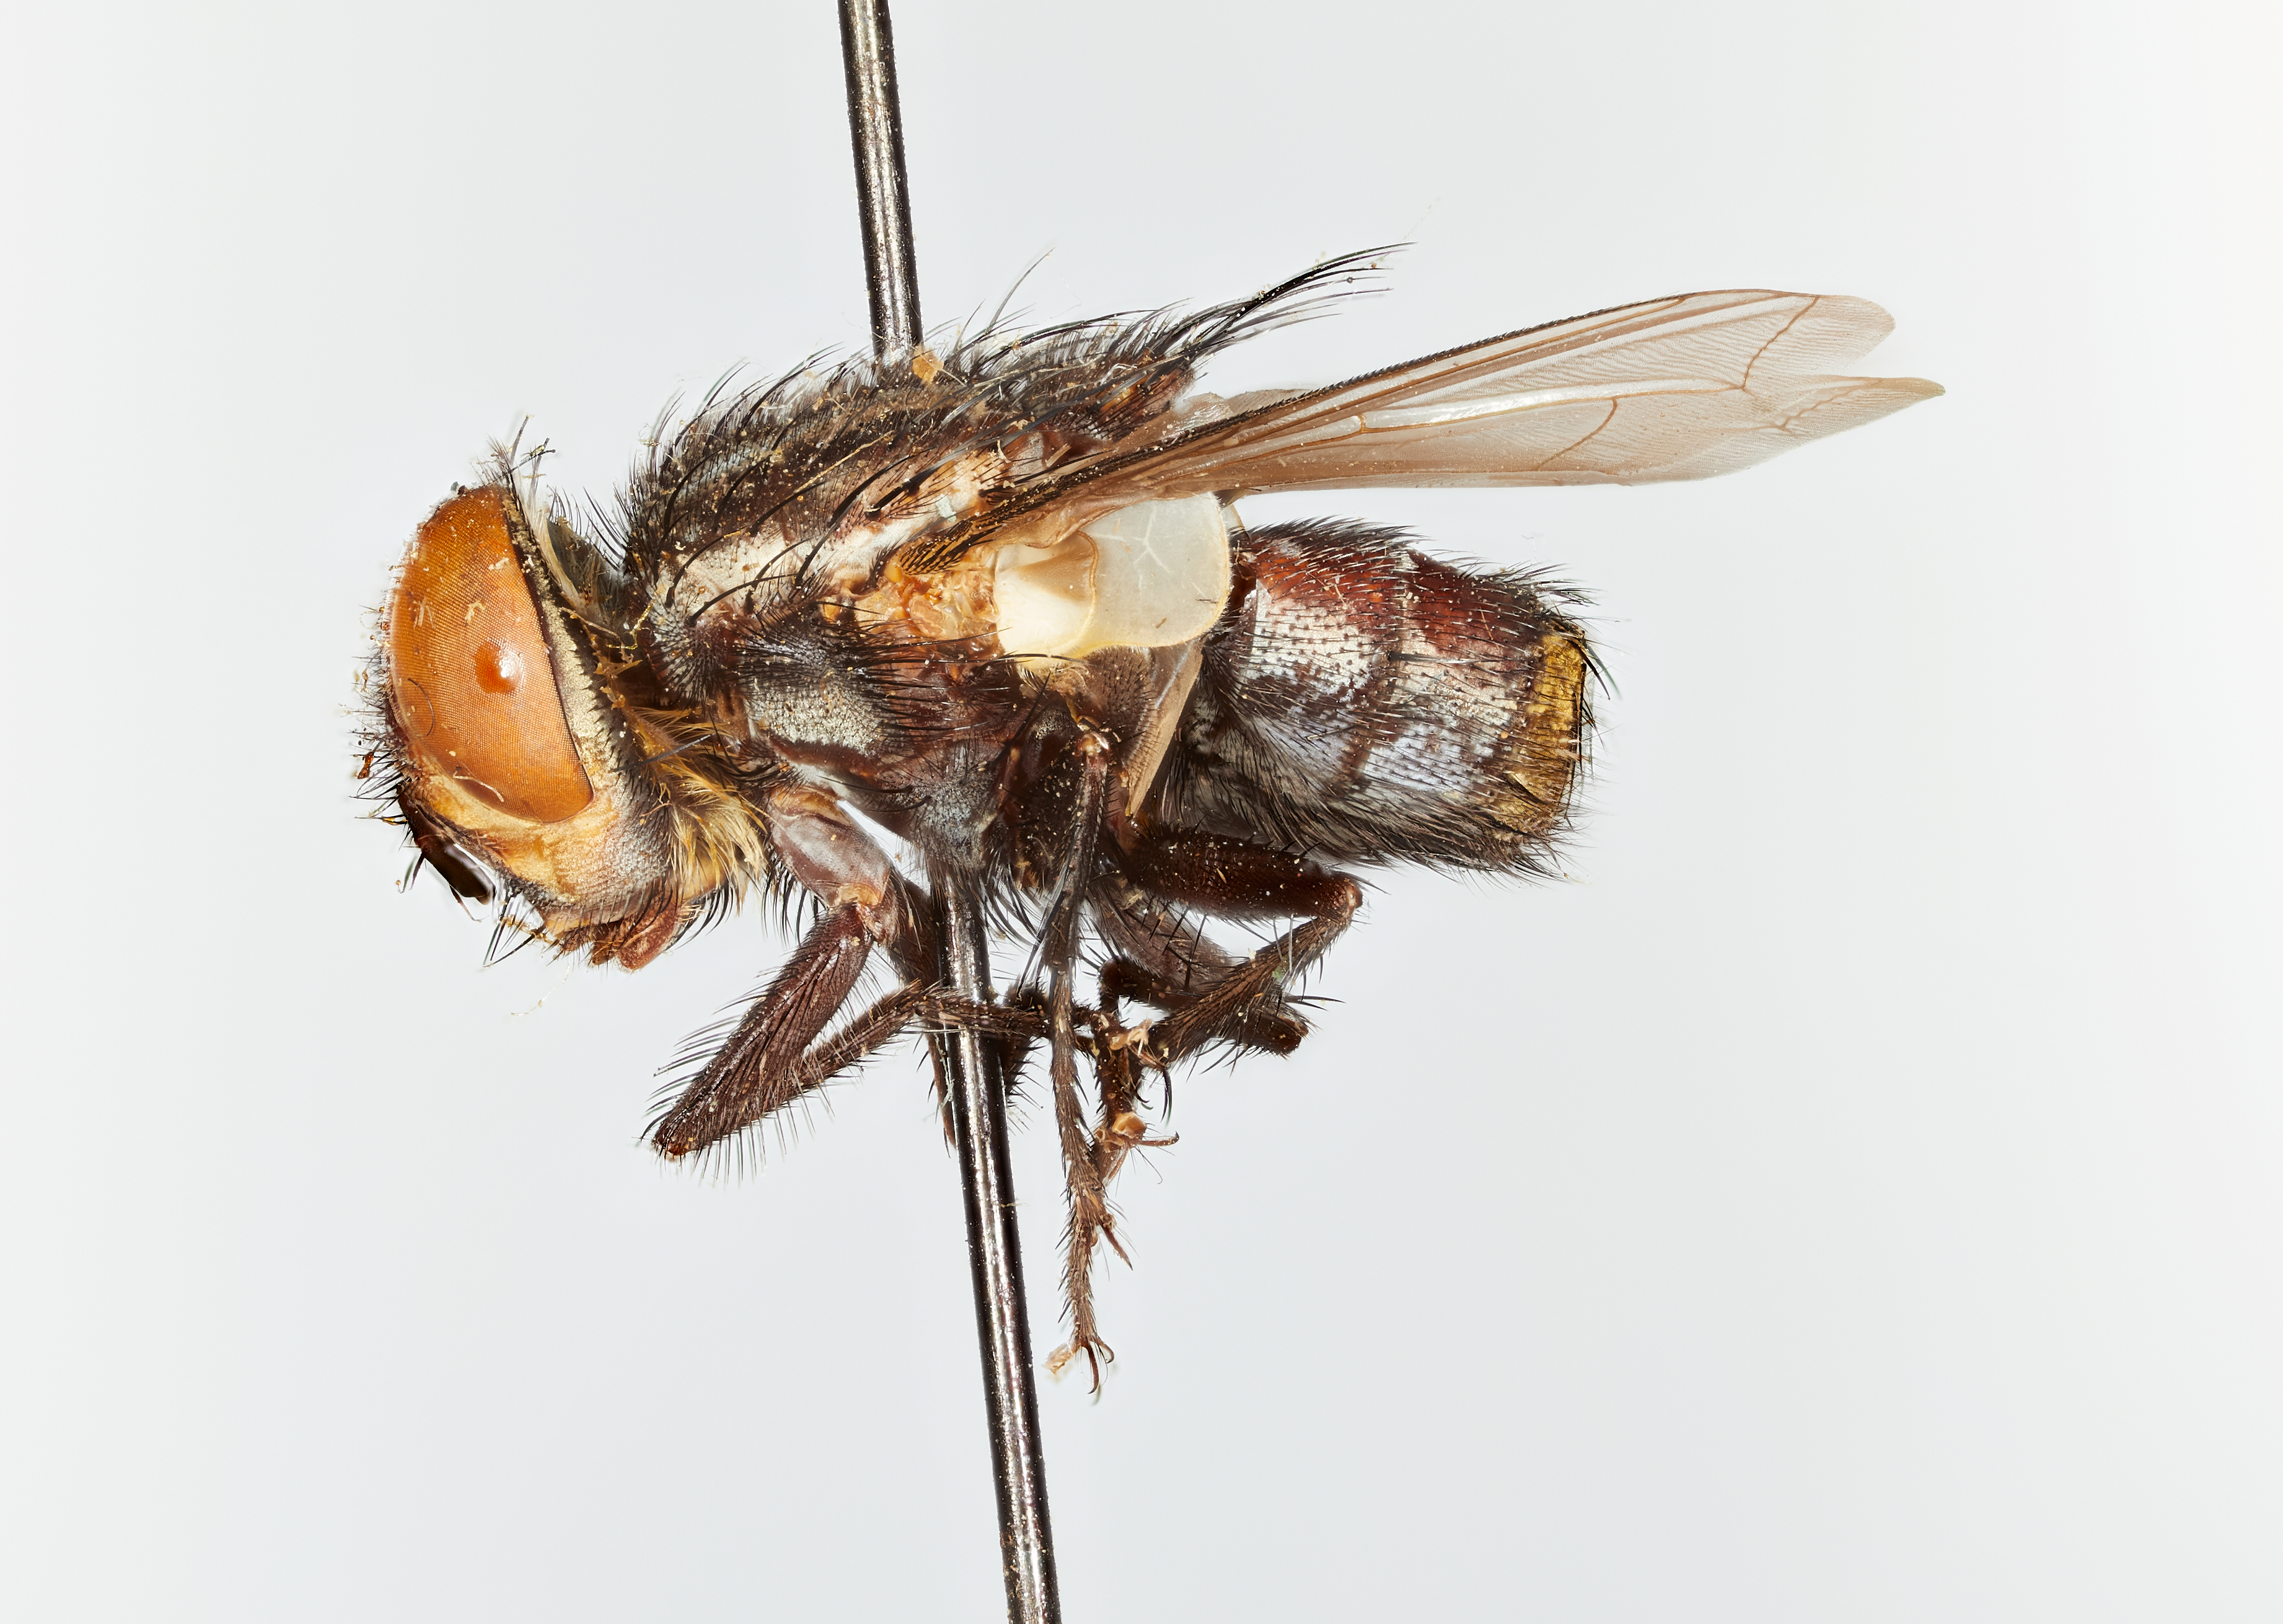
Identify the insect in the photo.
Atacta apicalis
